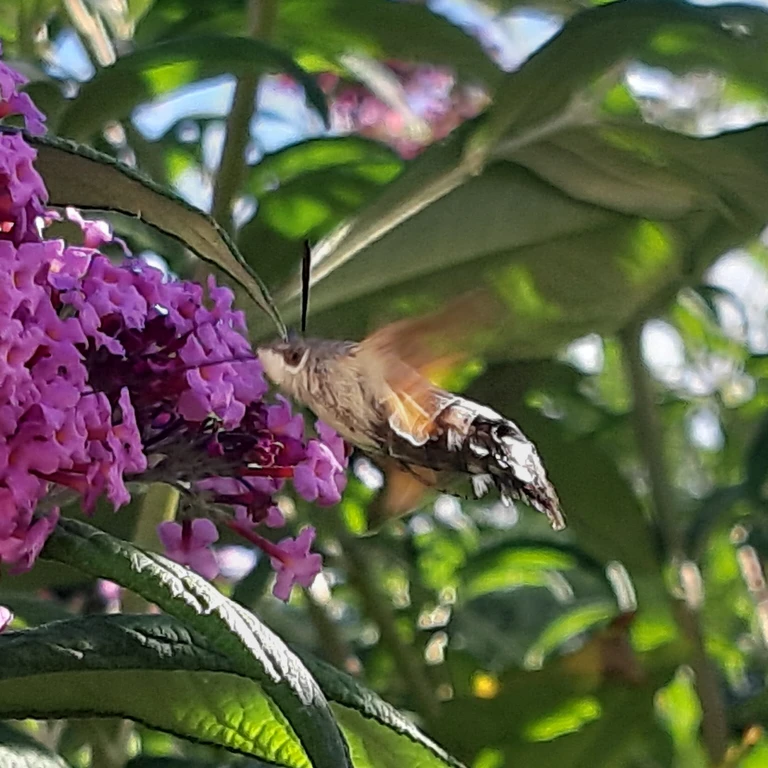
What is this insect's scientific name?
Macroglossum stellatarum
